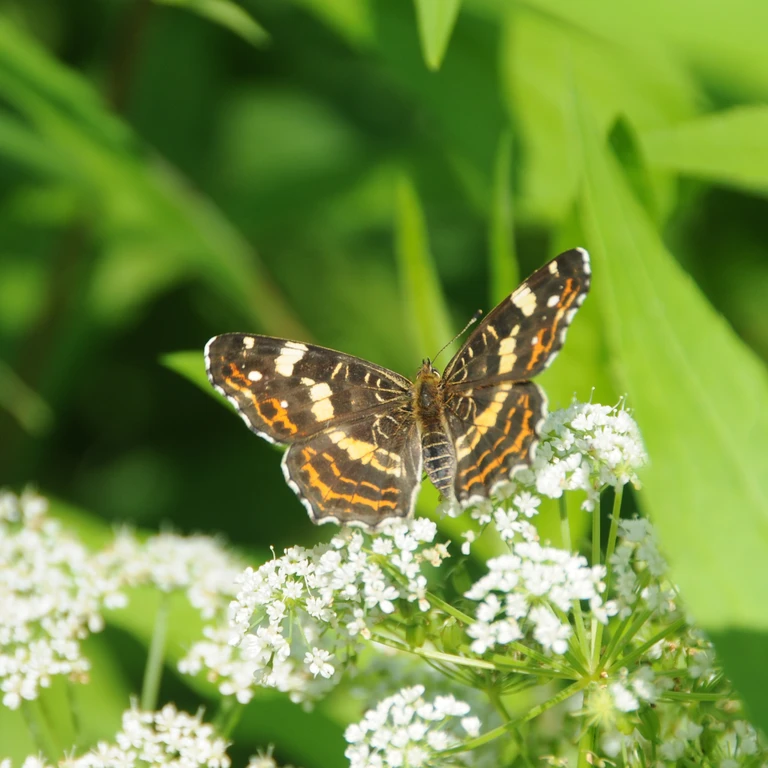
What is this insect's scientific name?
Araschnia levana
